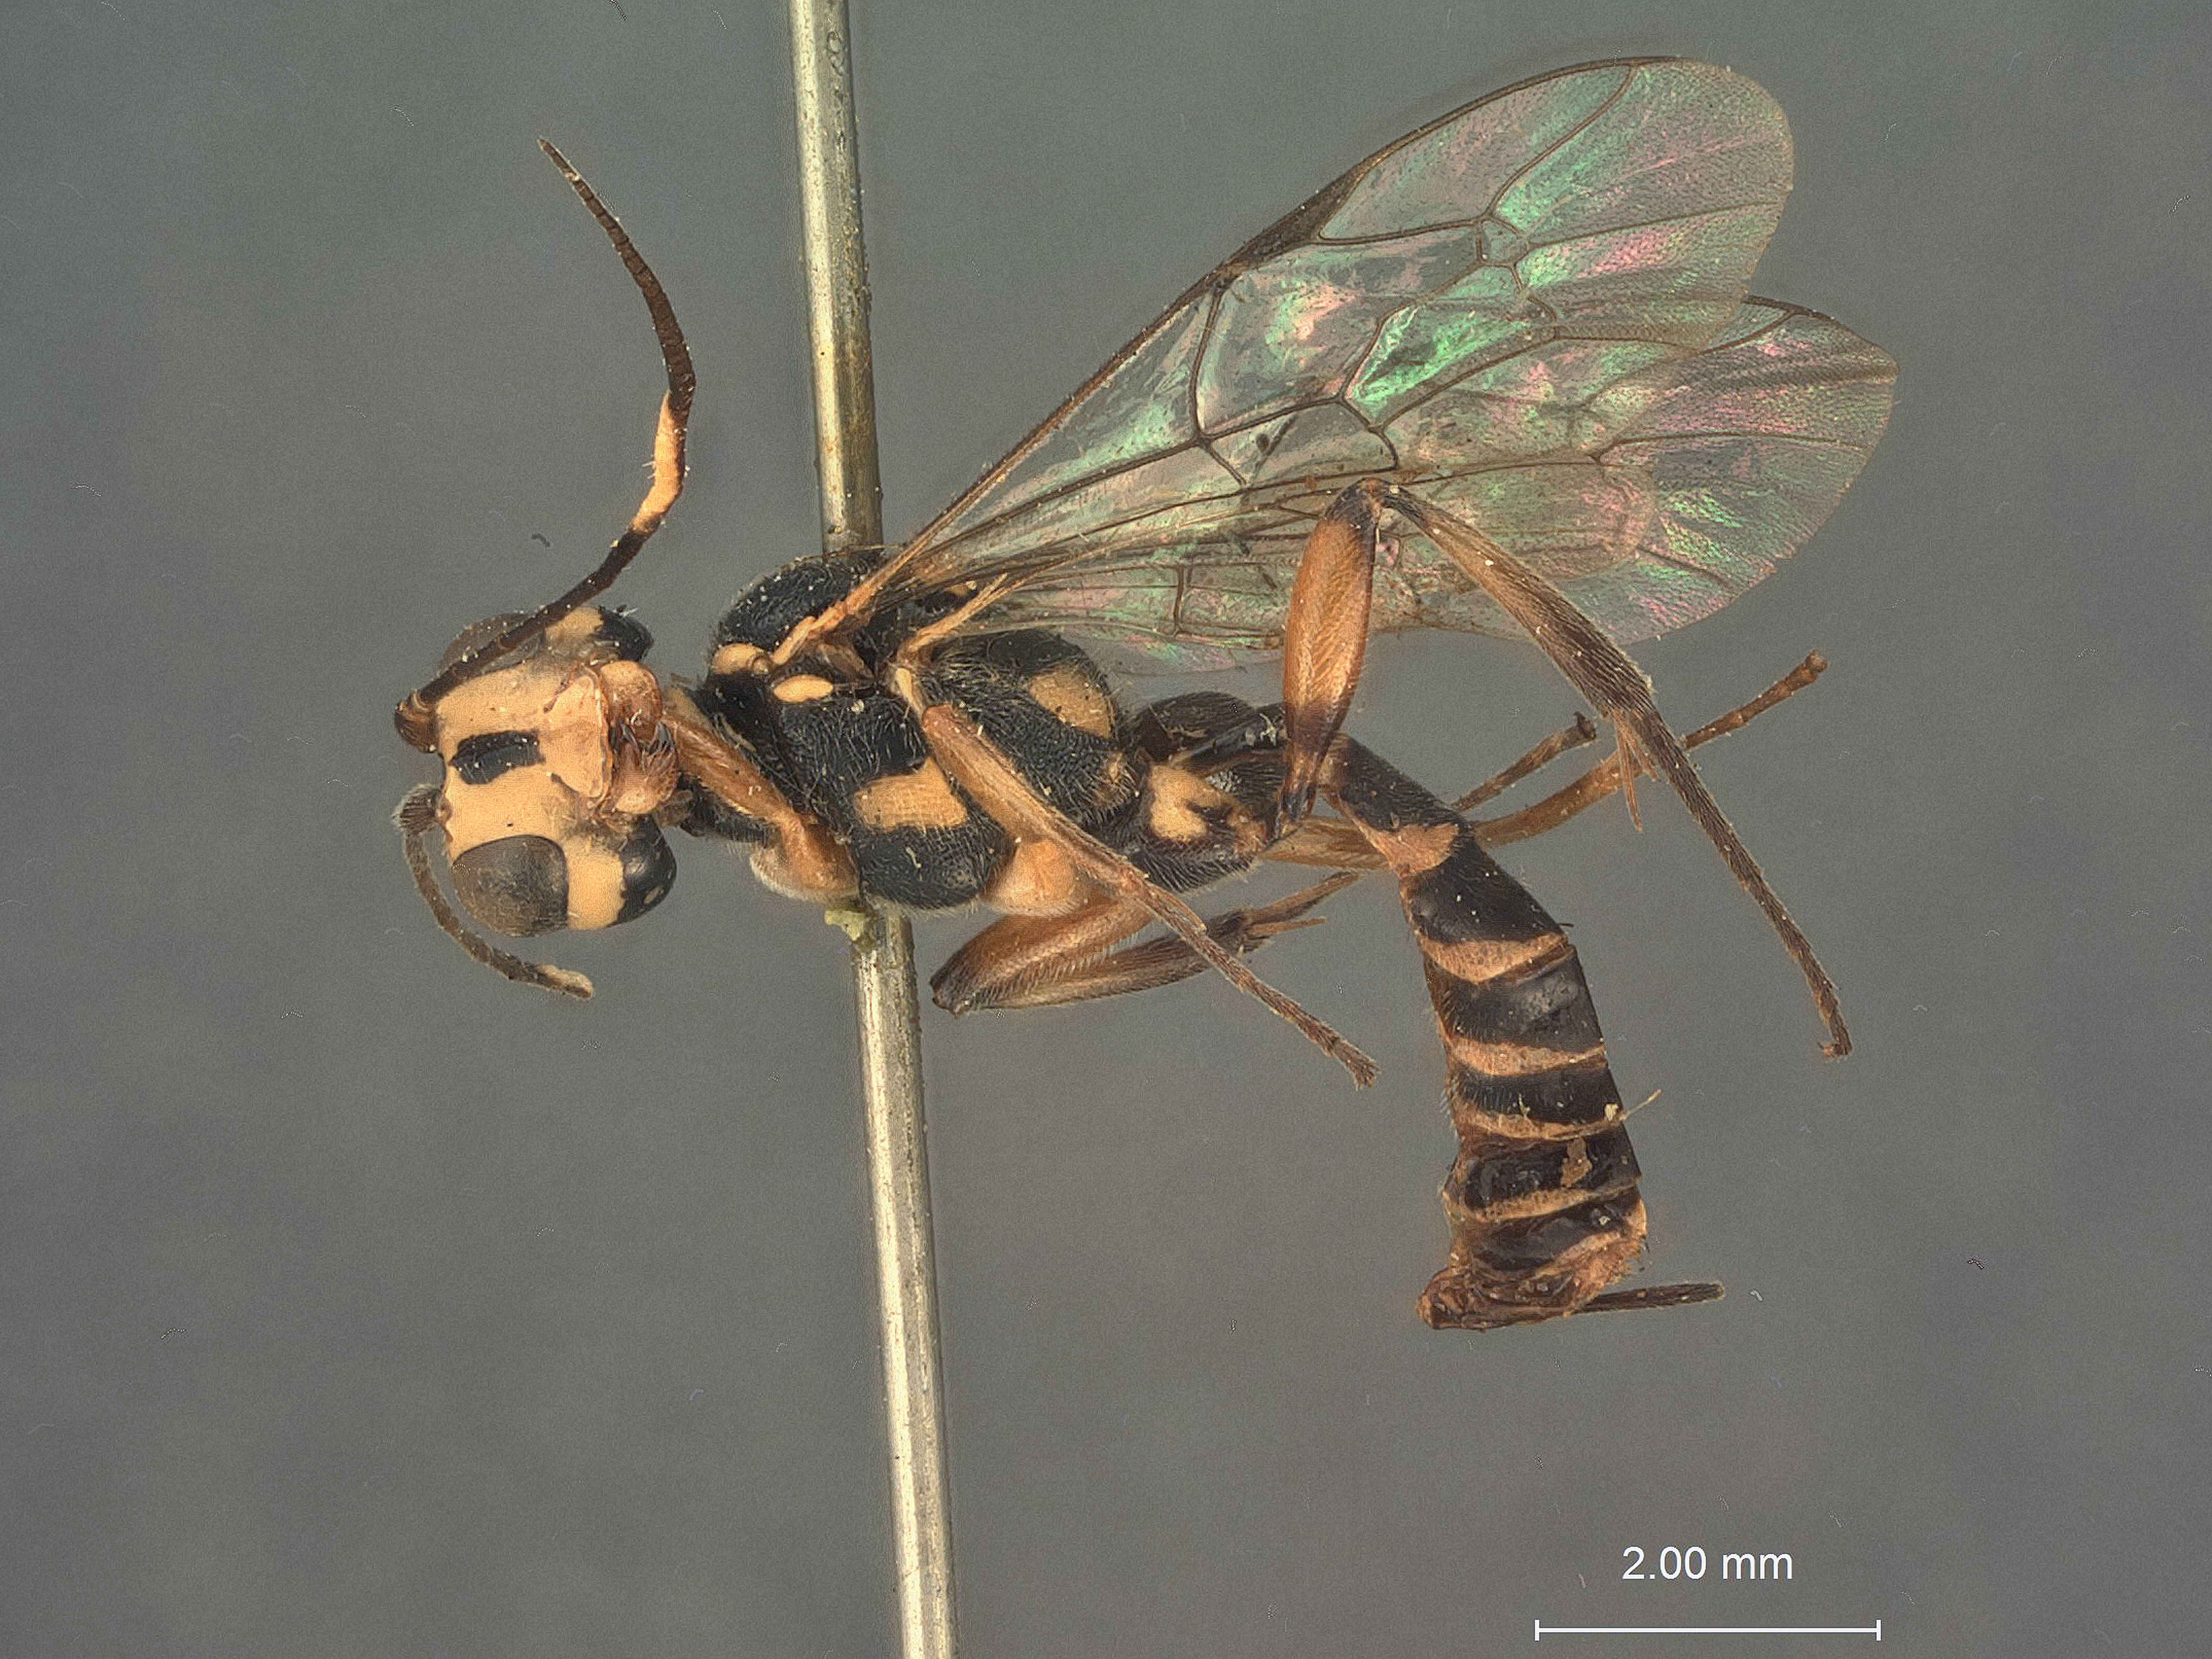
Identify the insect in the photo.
Elasmognathias laminatus
